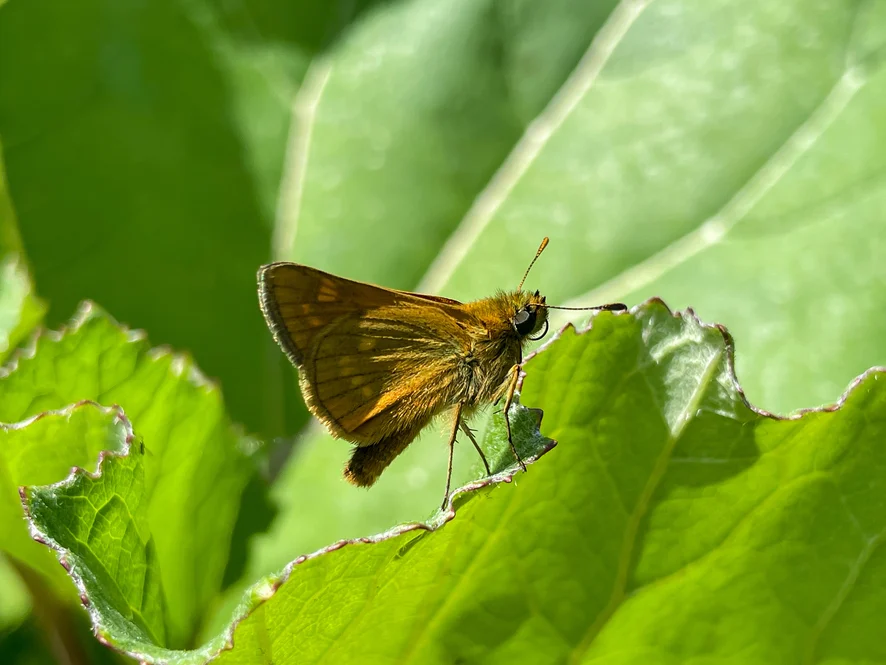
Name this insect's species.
Ochlodes sylvanus (also Ochlodes venata)
